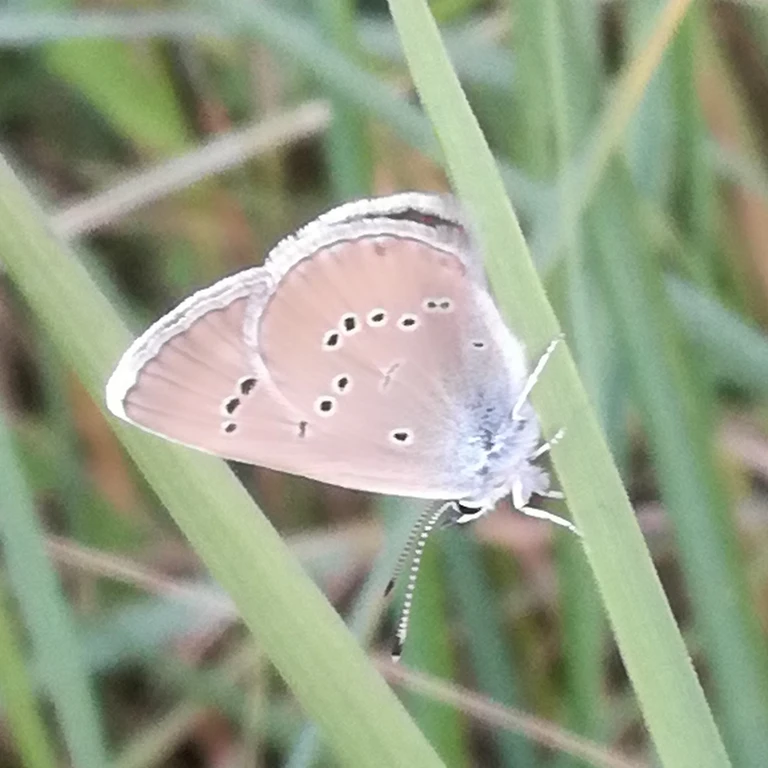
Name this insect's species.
Cyaniris semiargus
